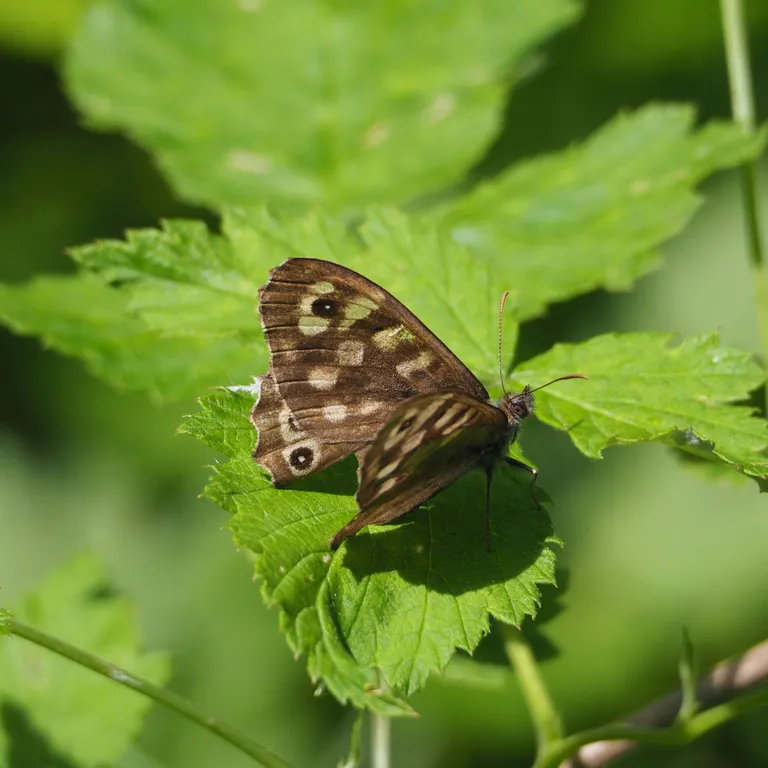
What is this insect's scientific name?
Pararge aegeria
